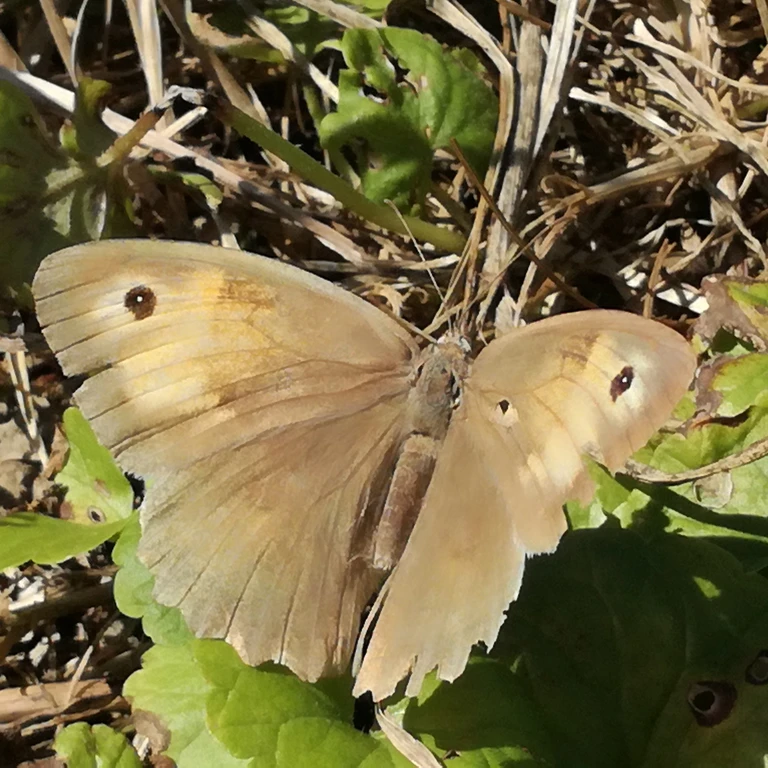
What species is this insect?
Maniola jurtina
